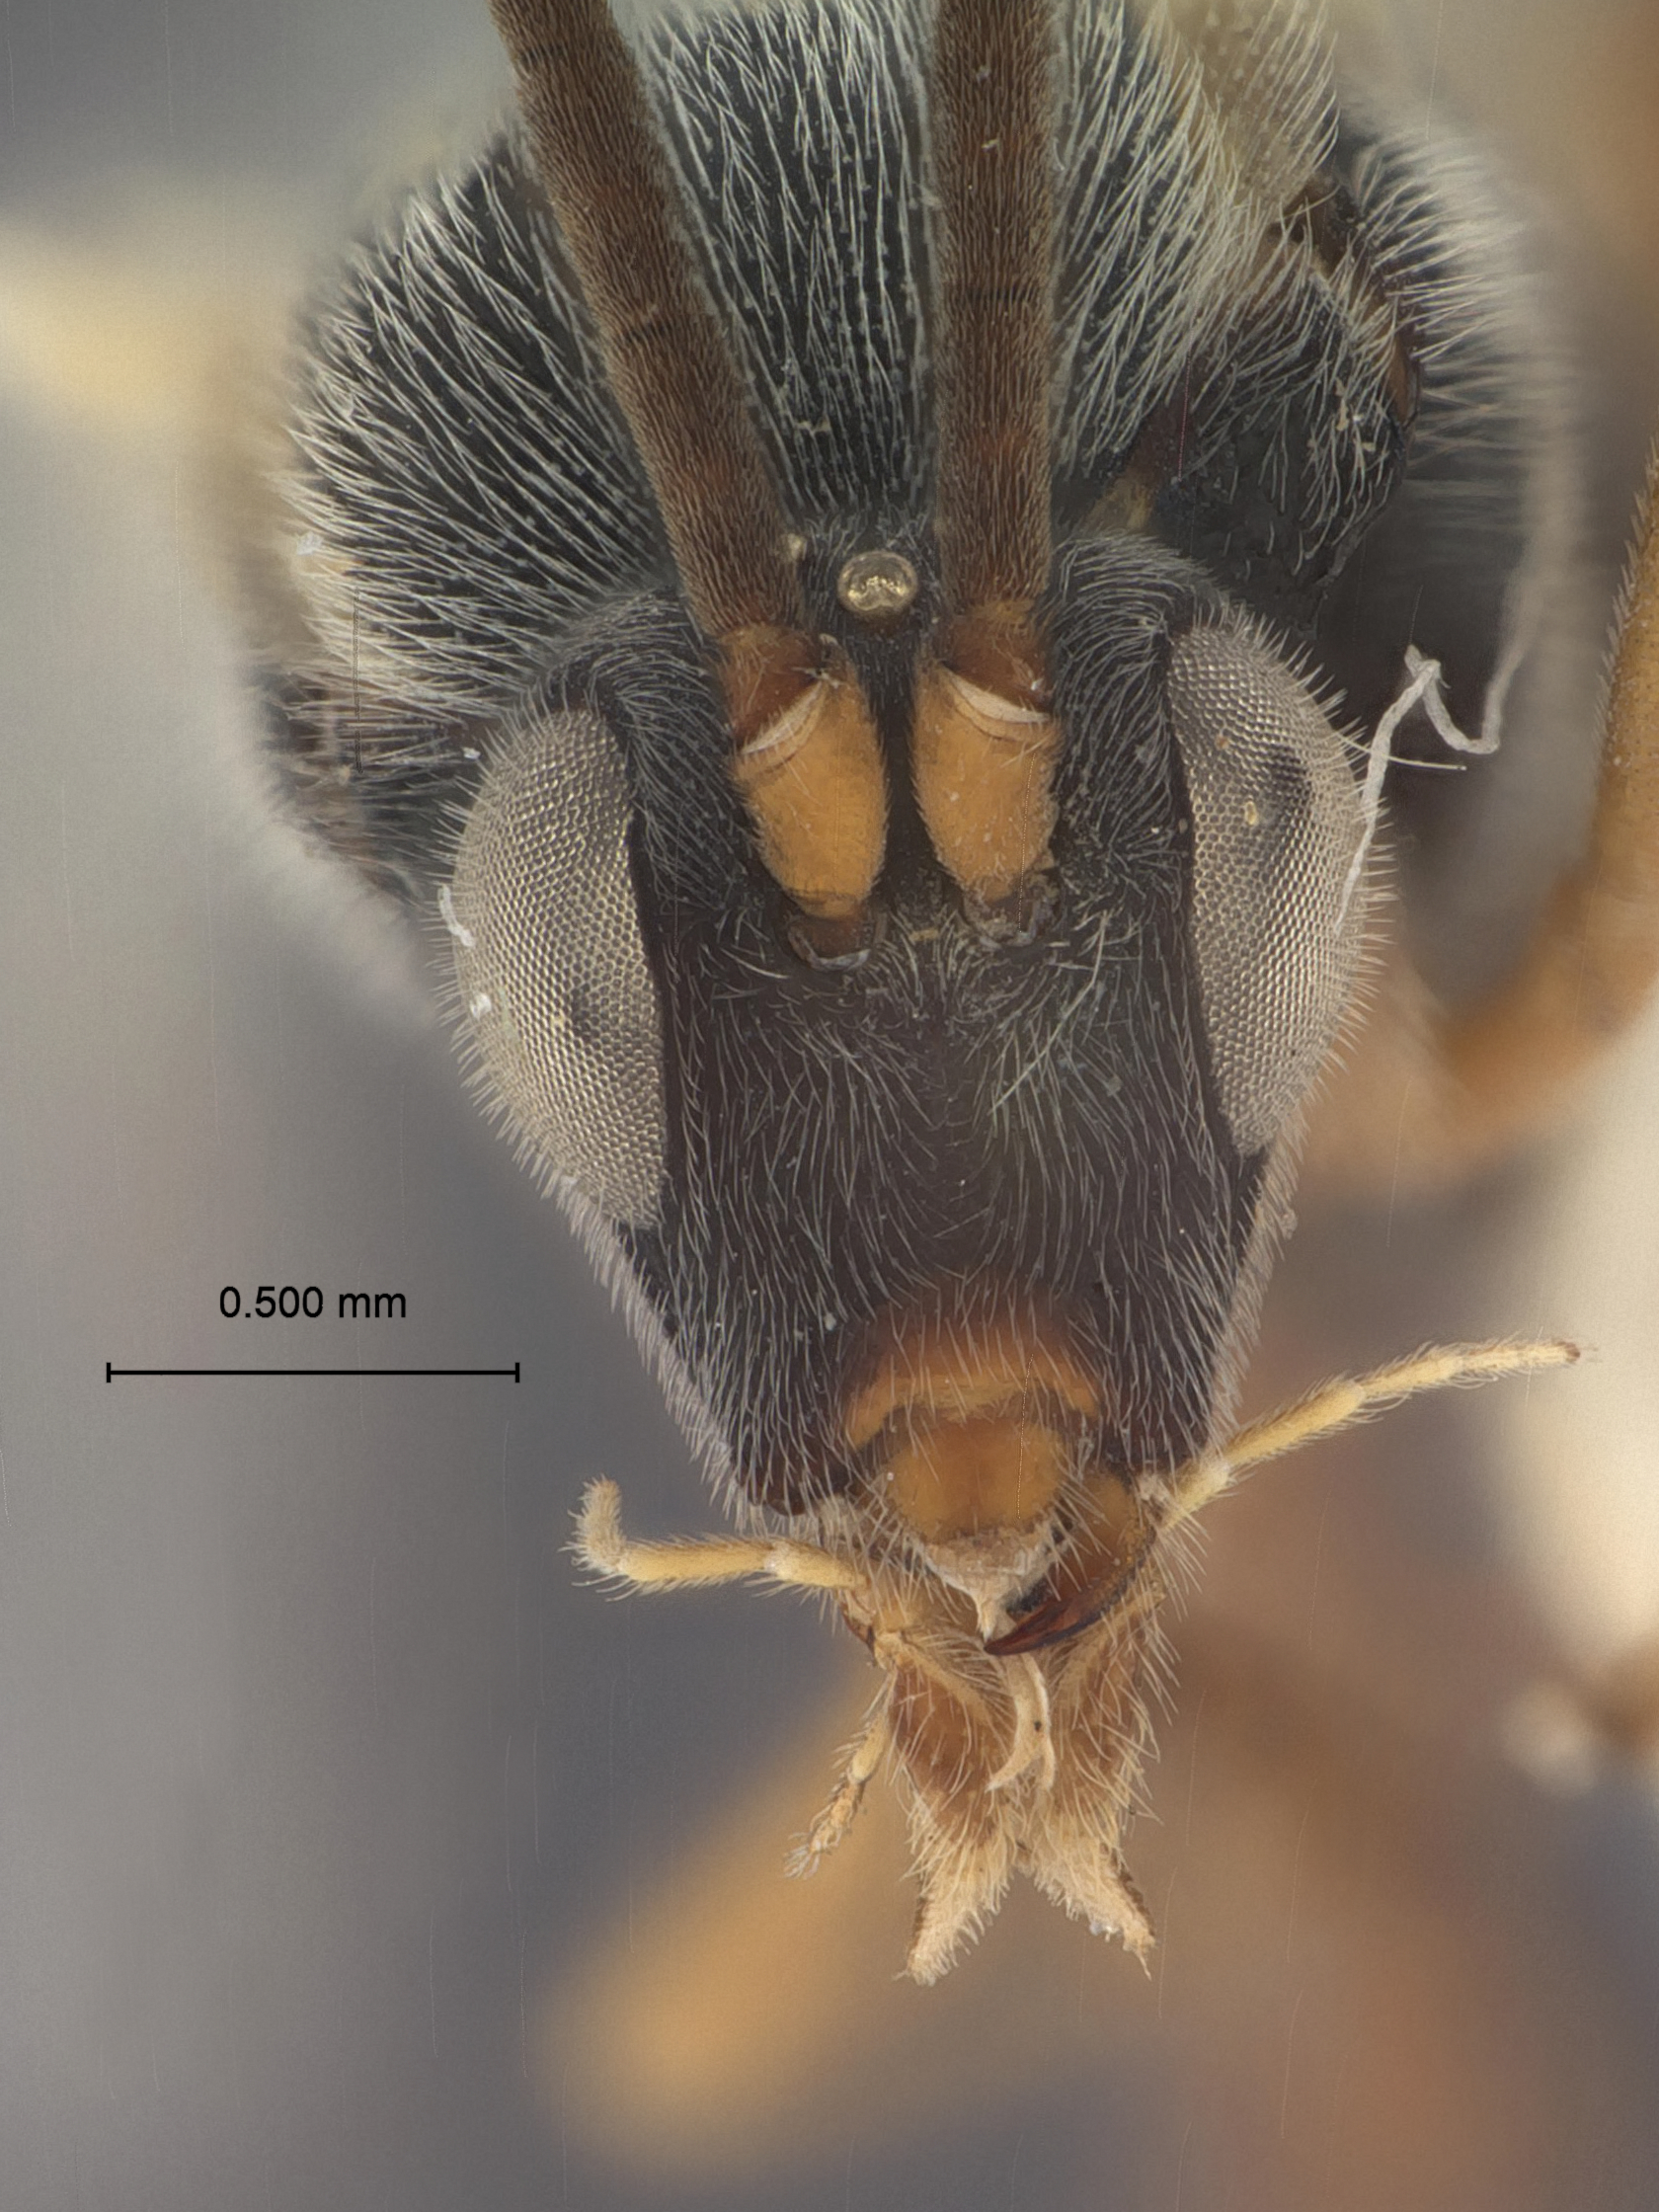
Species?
Promicrogaster miranda
